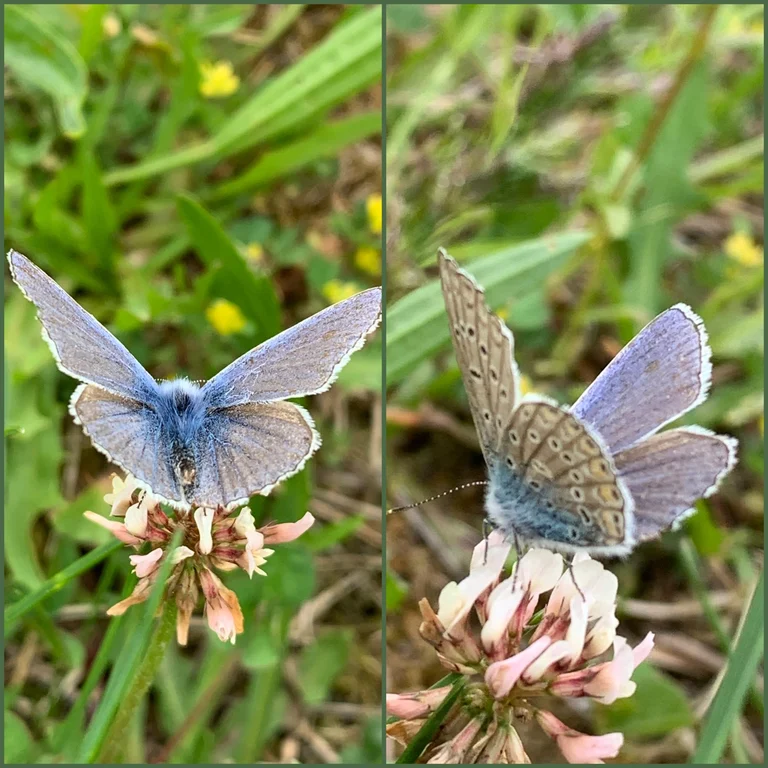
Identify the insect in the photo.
Polyommatus icarus
